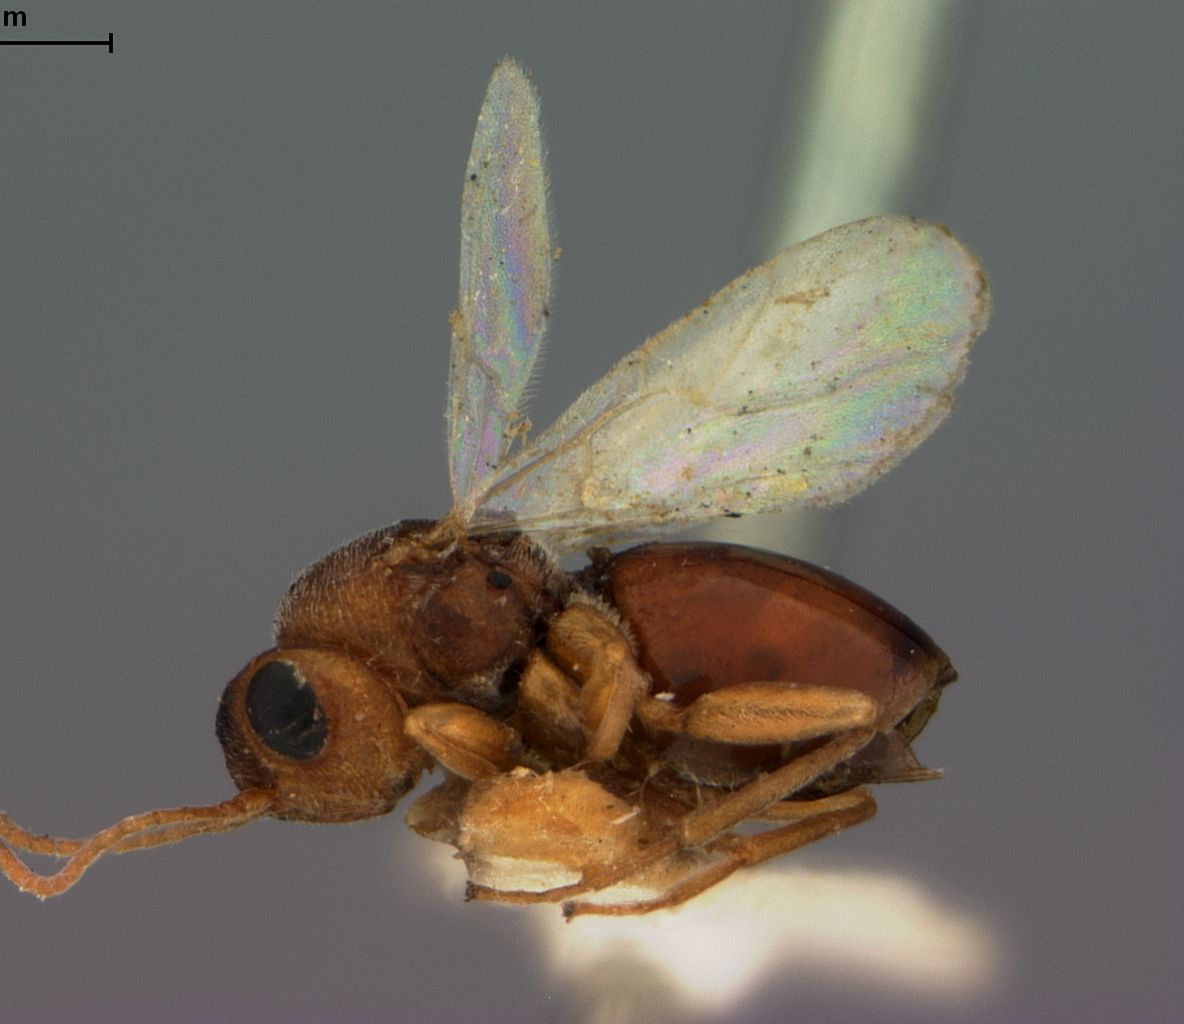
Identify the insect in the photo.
Synergus medullae
